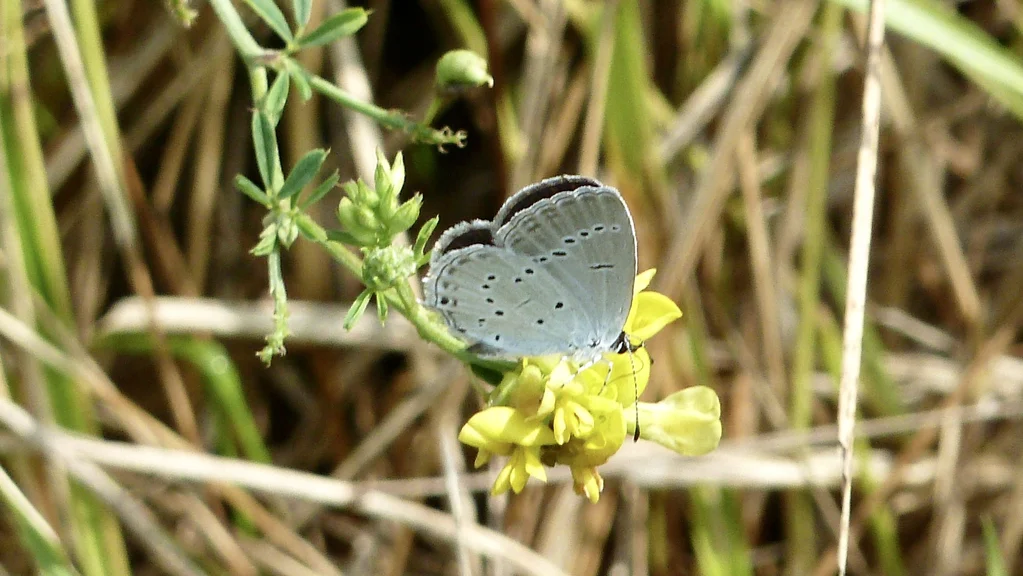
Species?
Cupido decolorata (also Elkalyce decolorata)
